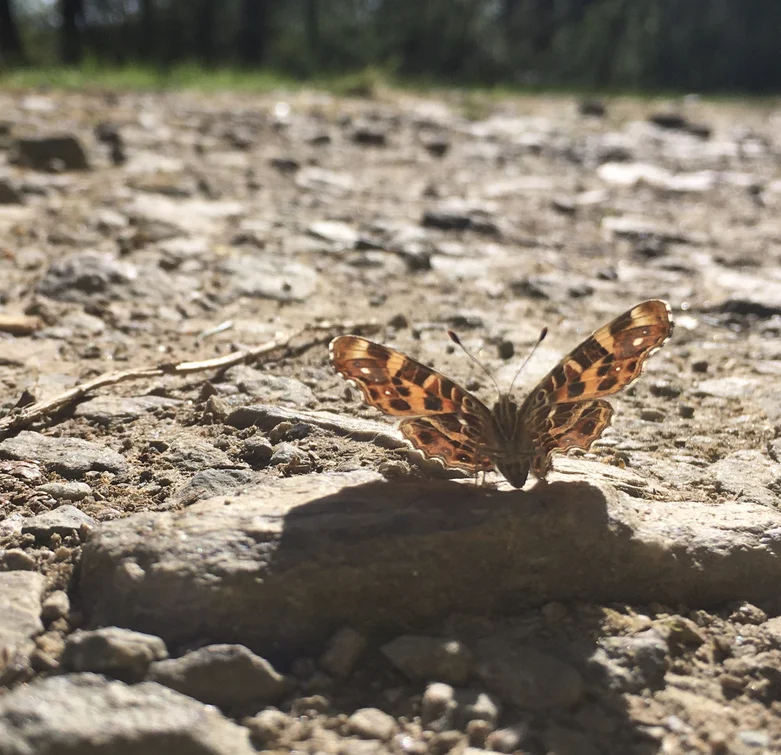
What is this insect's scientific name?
Araschnia levana
